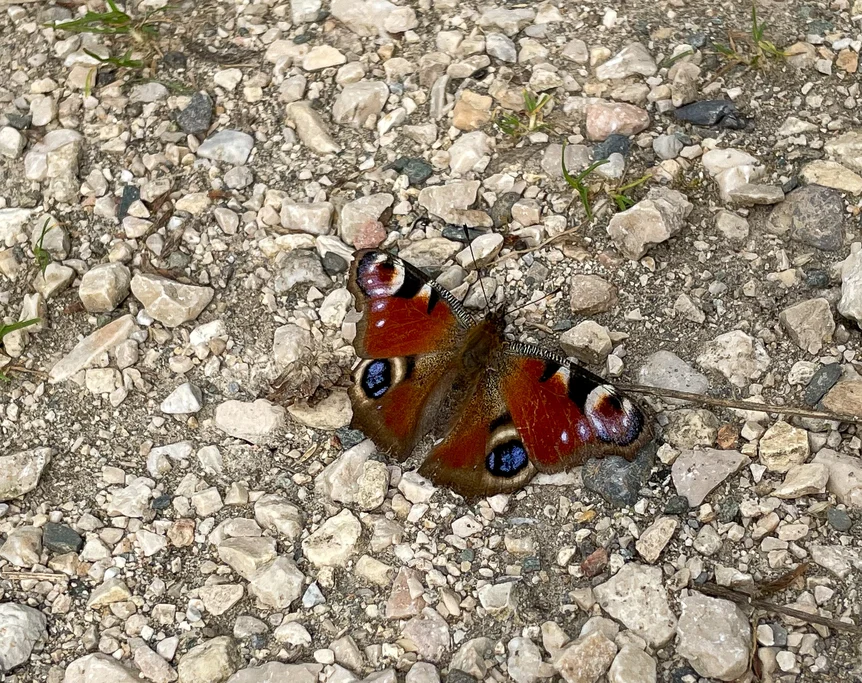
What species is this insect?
Aglais io
